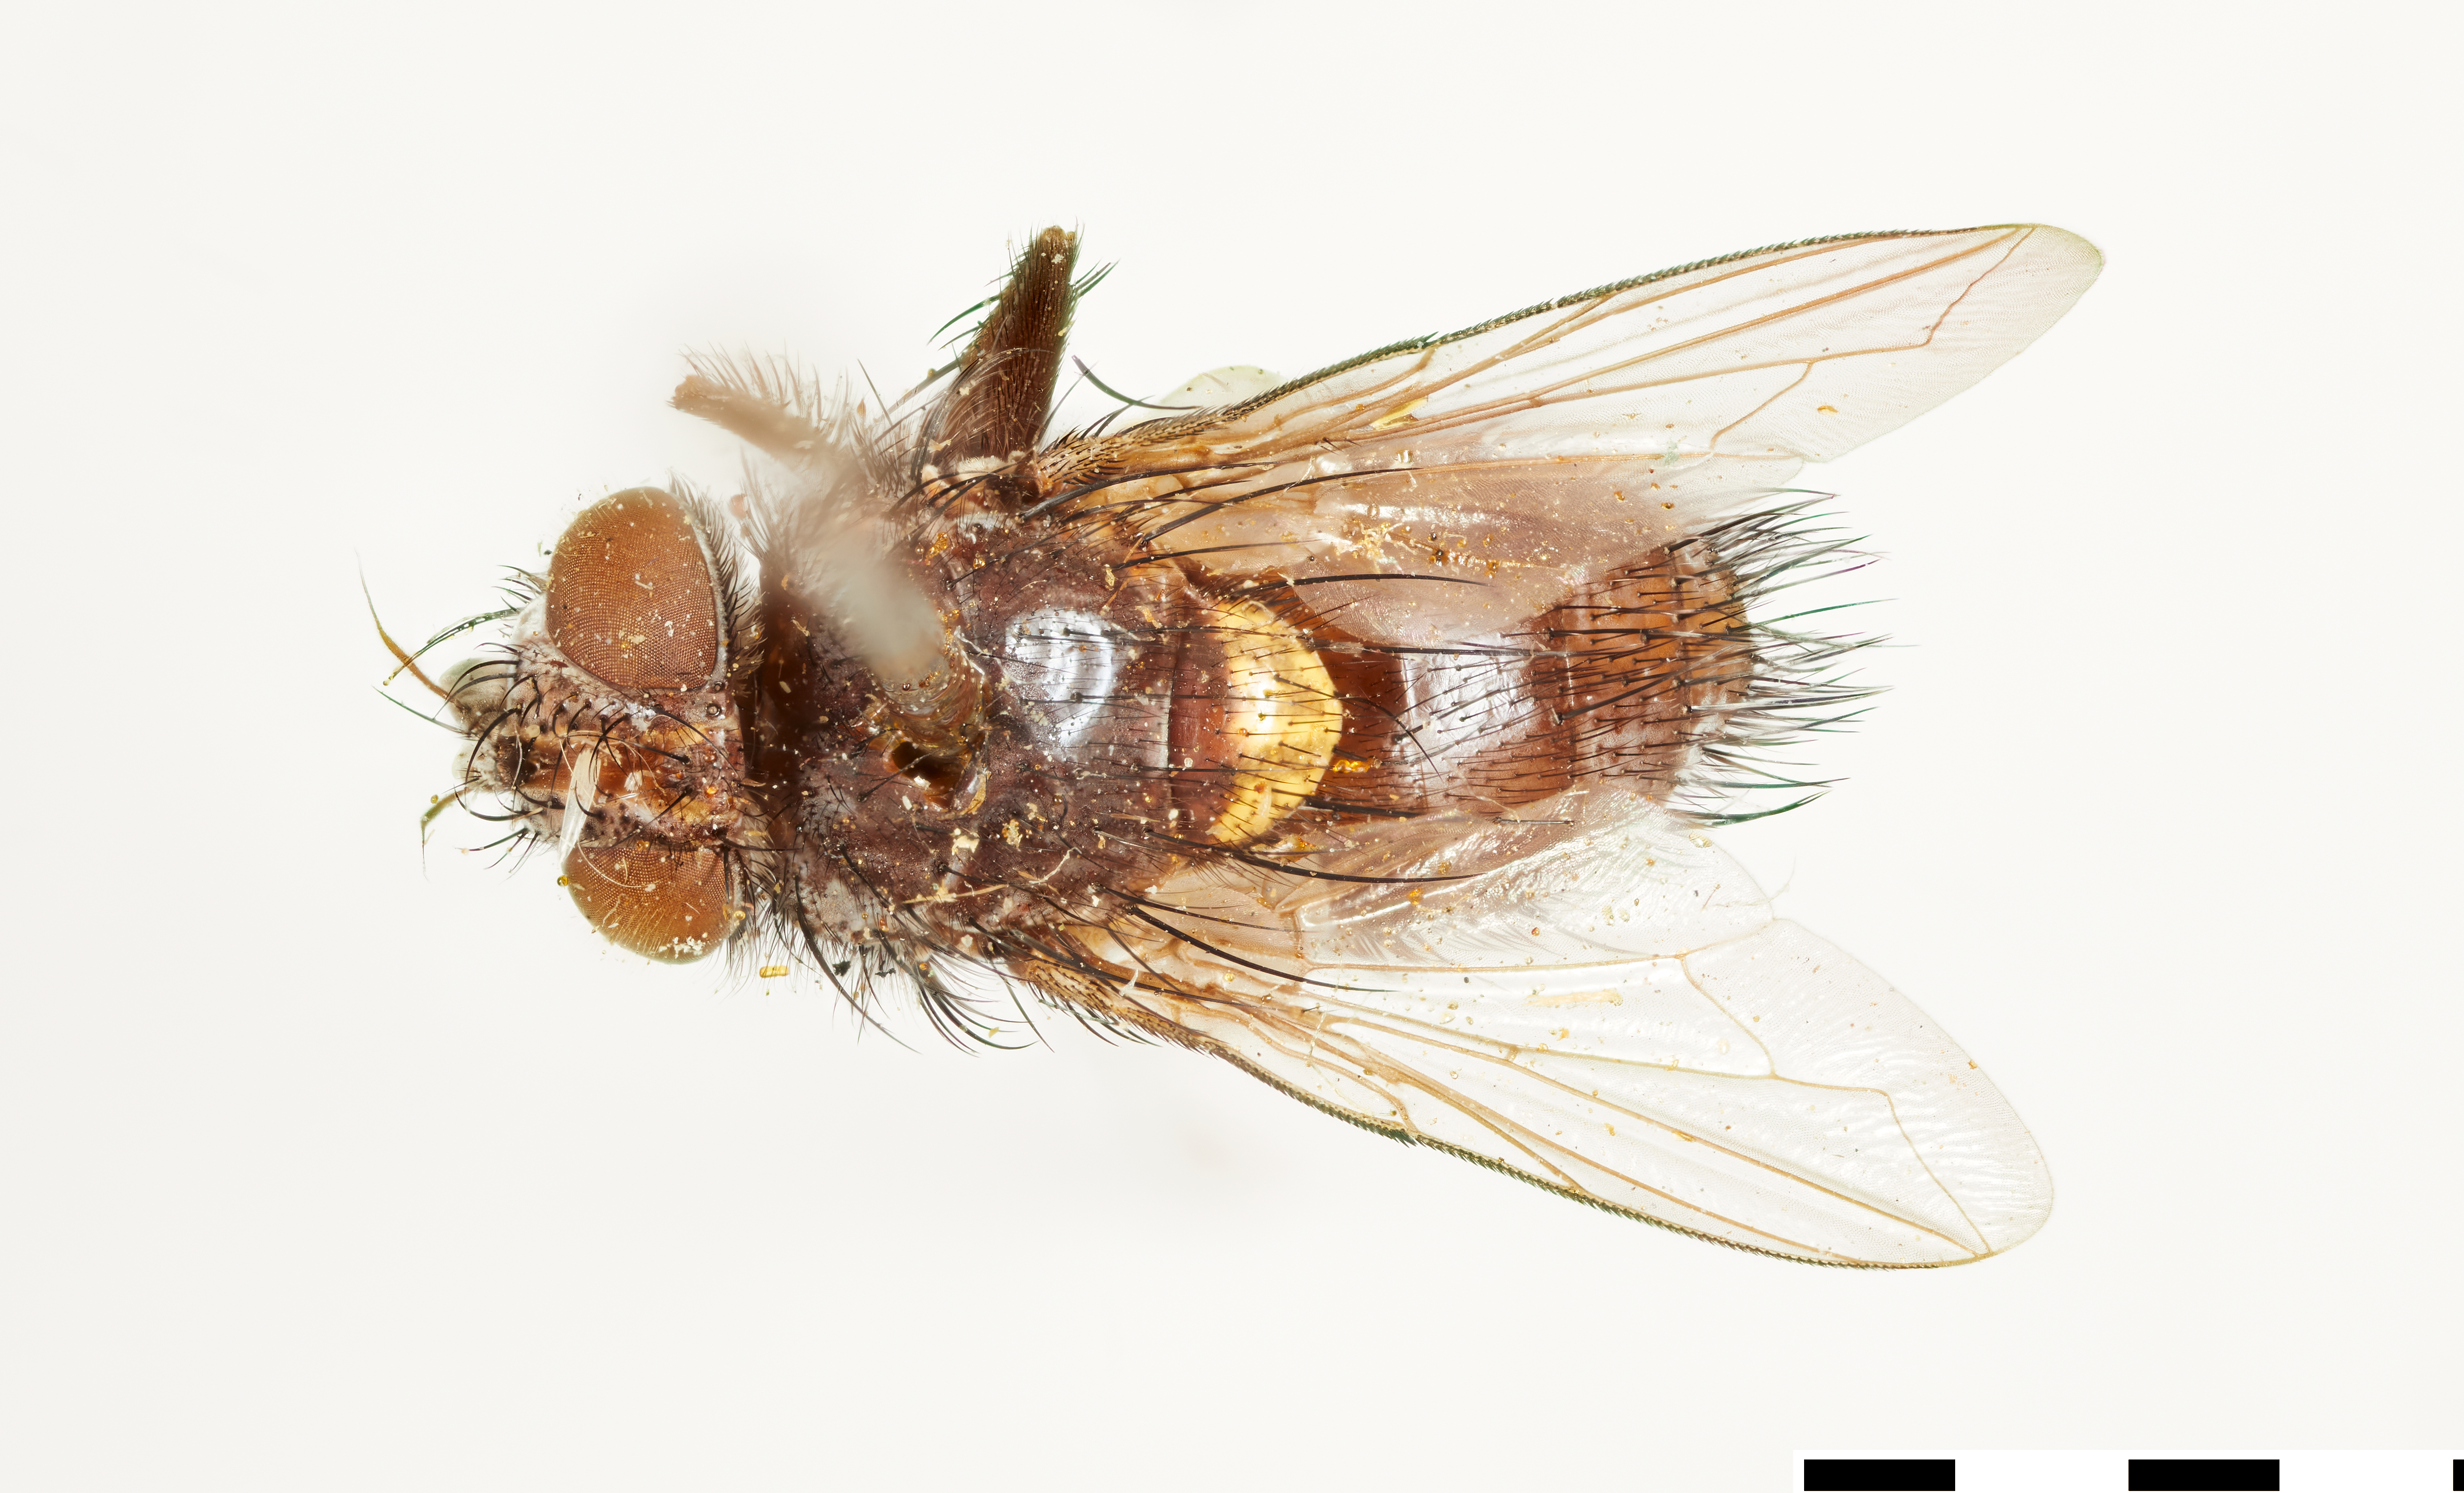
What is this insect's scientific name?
Phorocera sternalis
